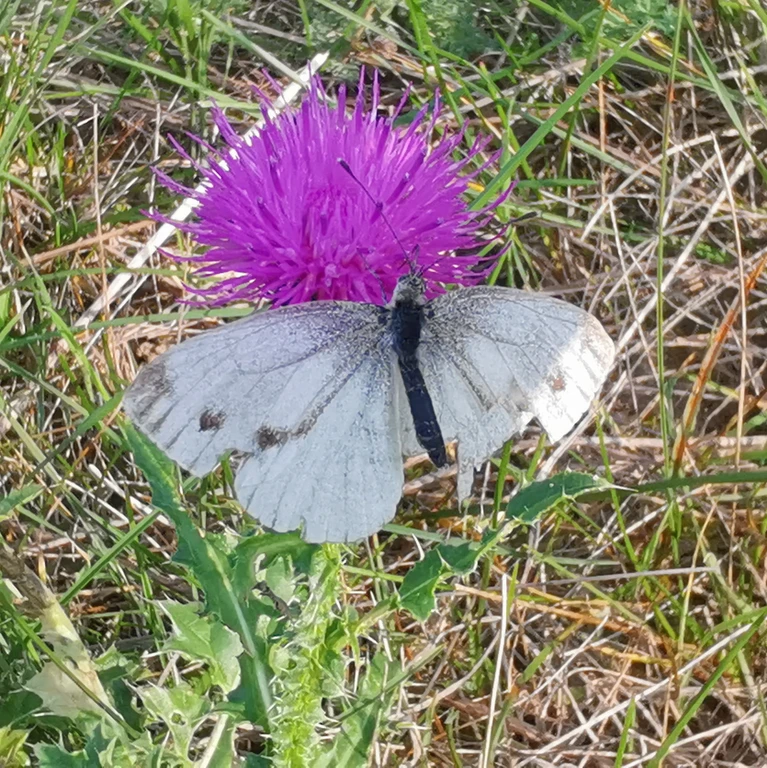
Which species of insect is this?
Pieris napi
